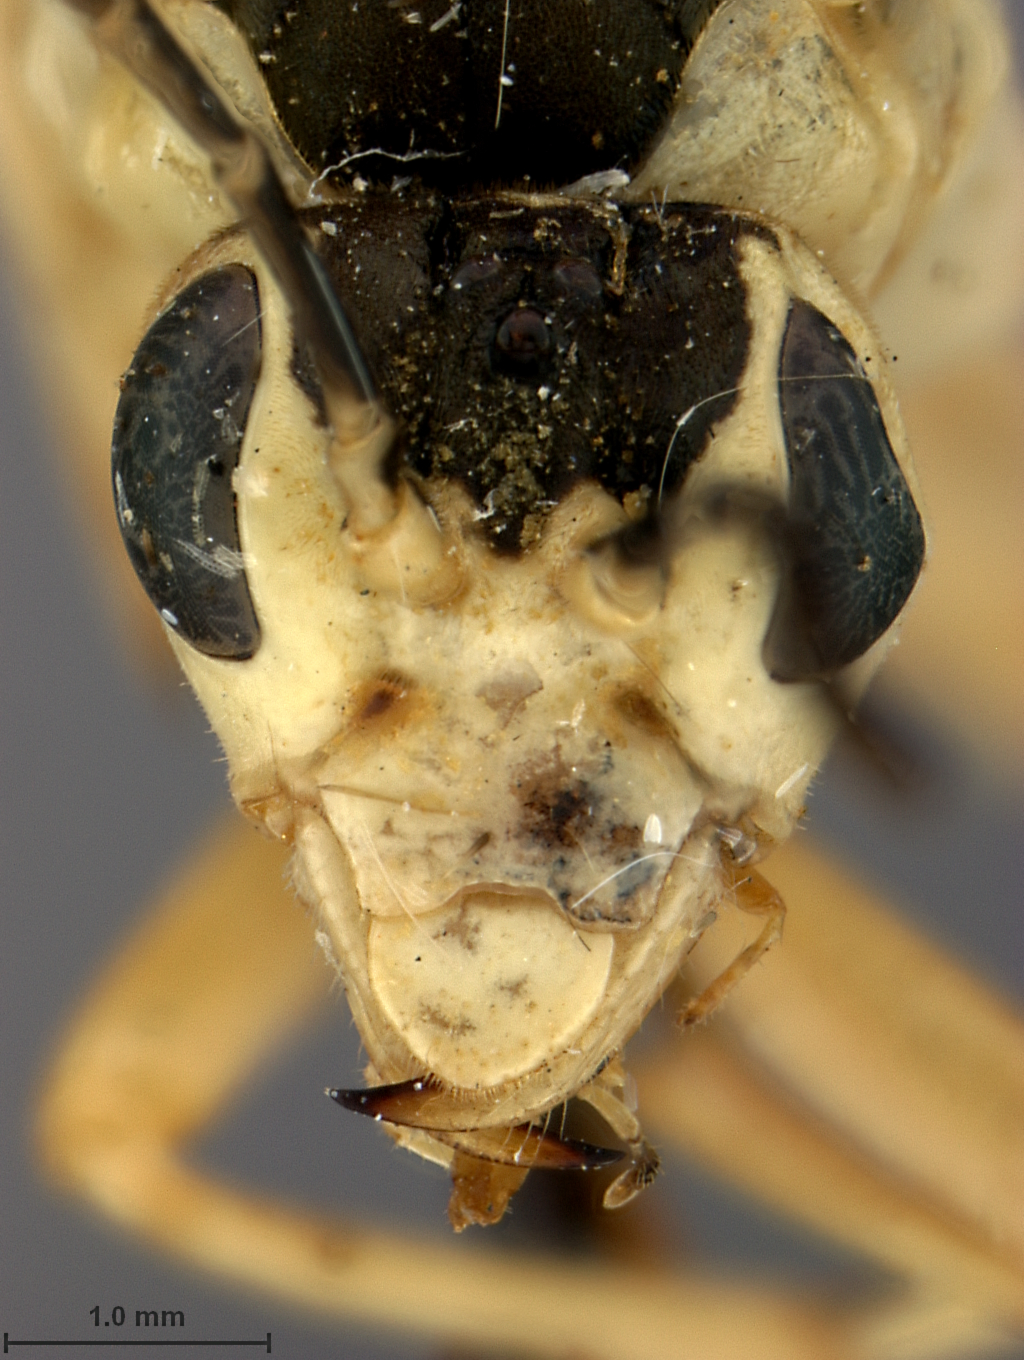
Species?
Tenthredo szechuanica
